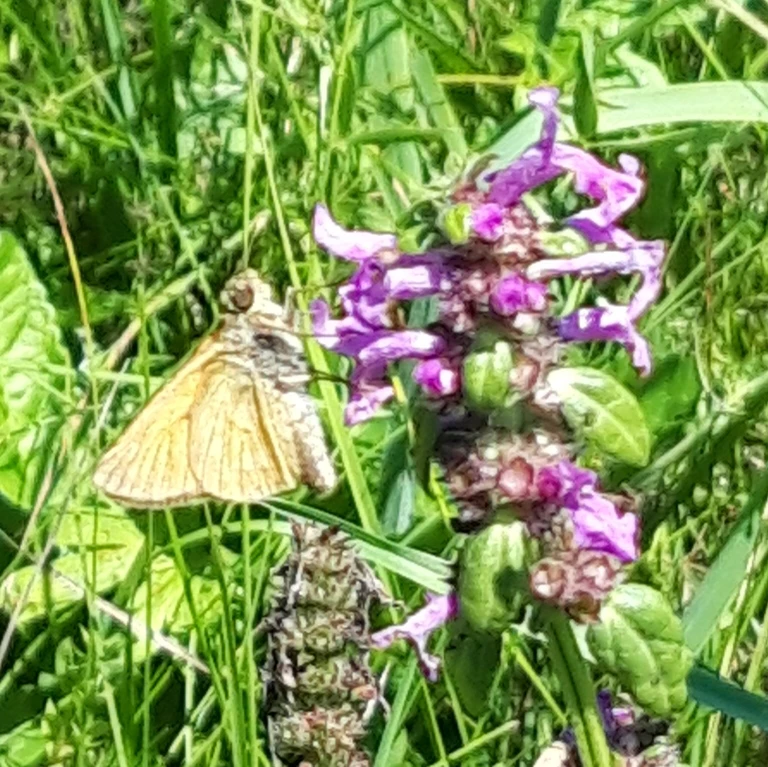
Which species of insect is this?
Ochlodes sylvanus (also Ochlodes venata)
